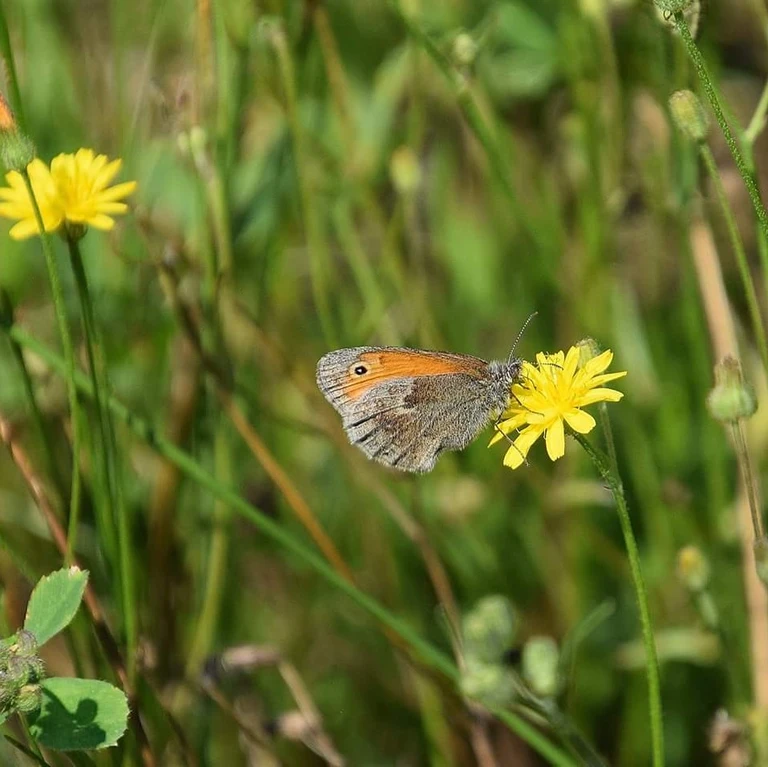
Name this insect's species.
Coenonympha pamphilus
